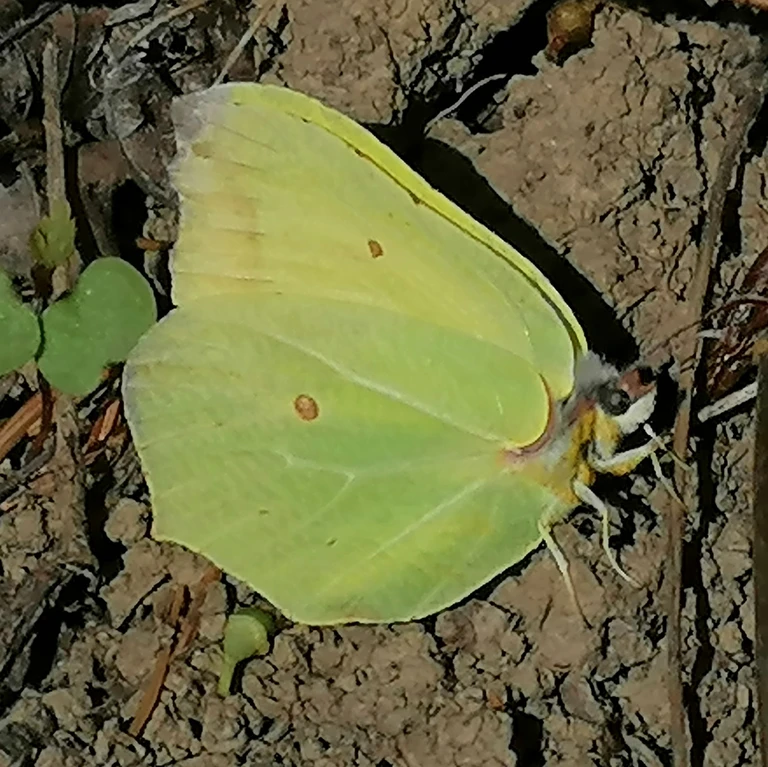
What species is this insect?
Gonepteryx rhamni
